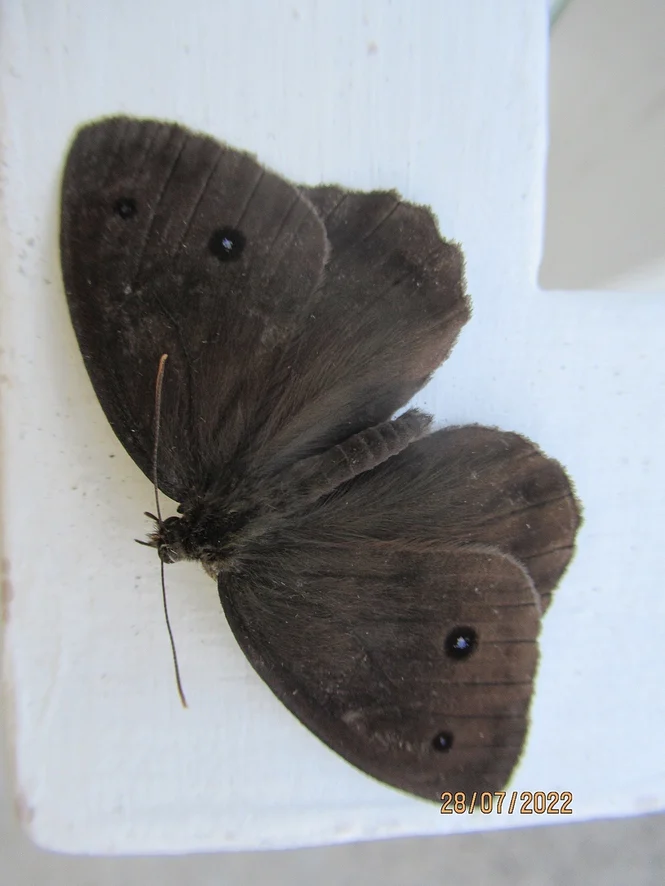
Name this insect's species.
Minois dryas
